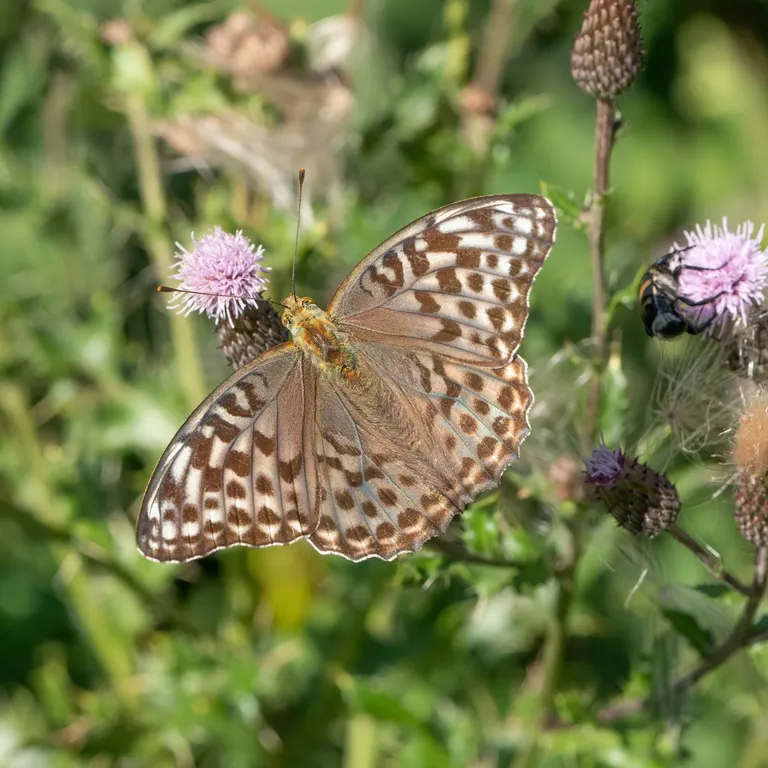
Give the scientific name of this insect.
Argynnis paphia
